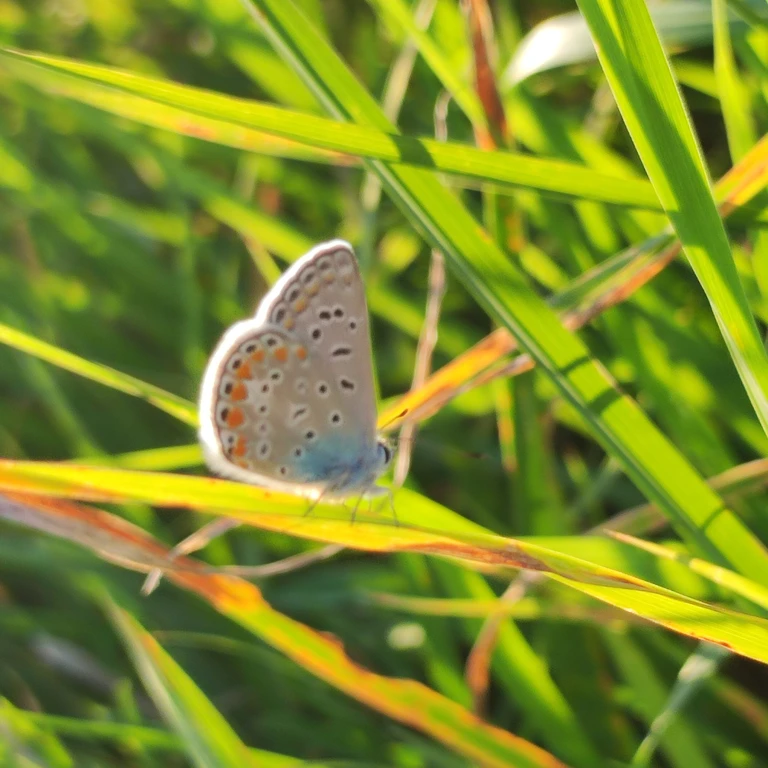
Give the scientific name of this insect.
Polyommatus icarus
